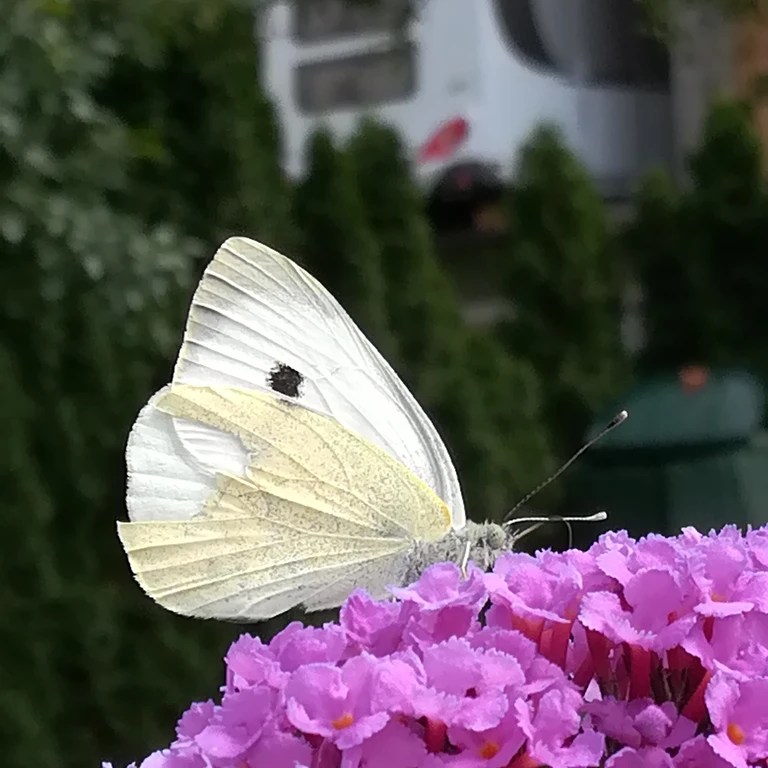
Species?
Pieris brassicae
